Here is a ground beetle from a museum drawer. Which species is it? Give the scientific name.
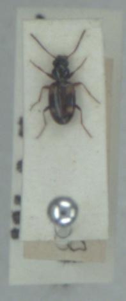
Bembidion quadrimaculatum
